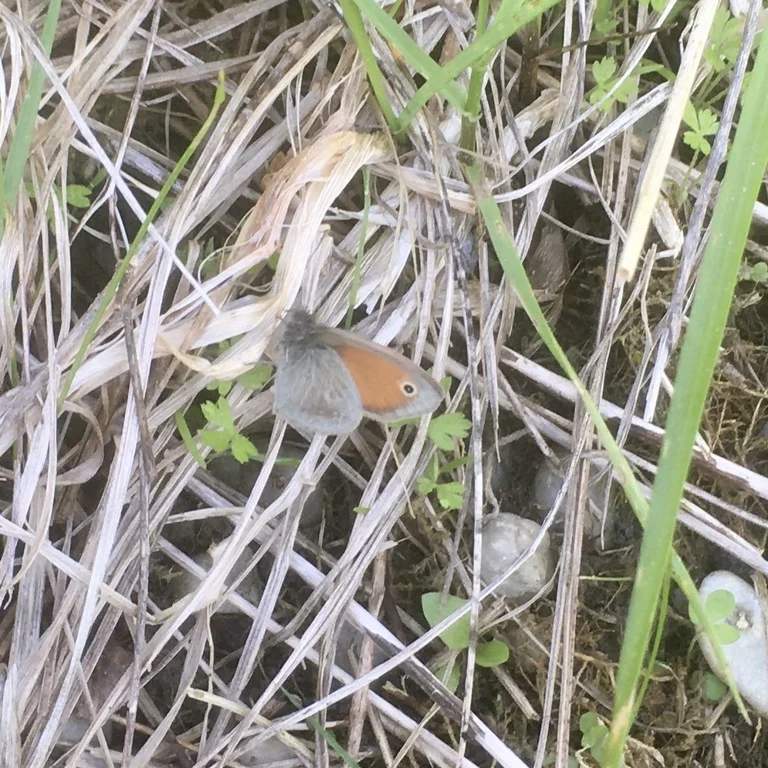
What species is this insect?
Coenonympha pamphilus
